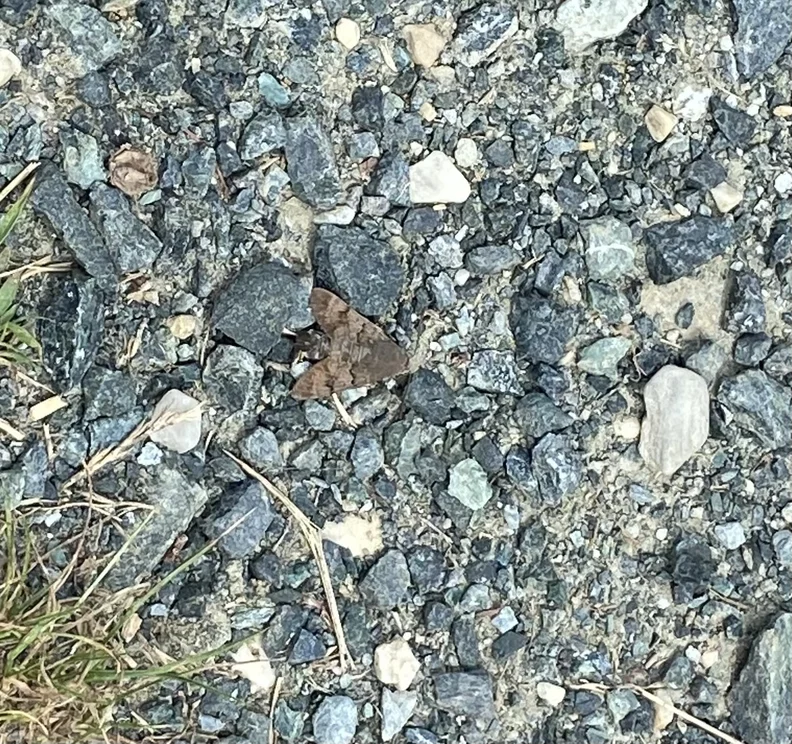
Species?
Macroglossum stellatarum
